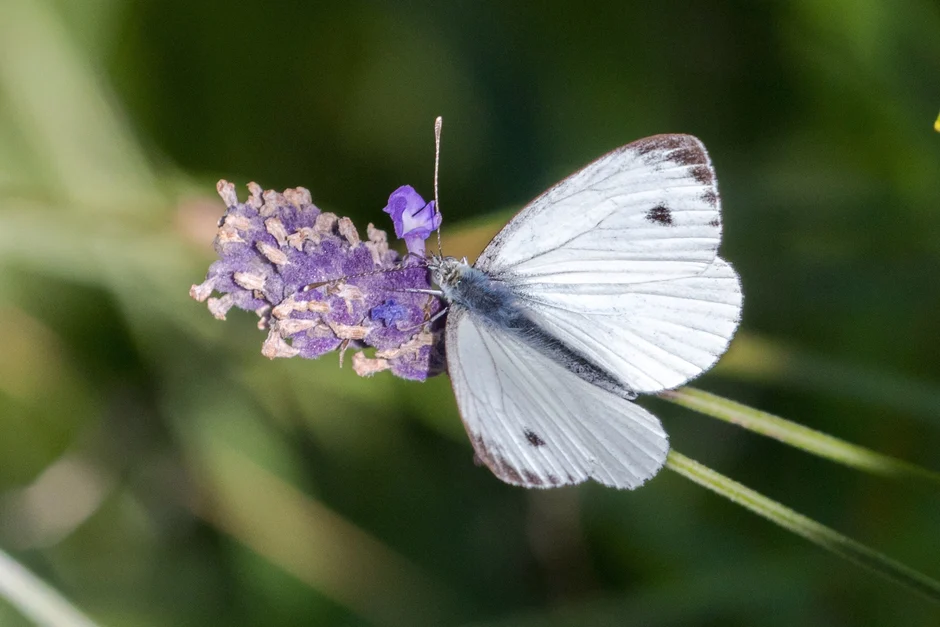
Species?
Pieris napi
